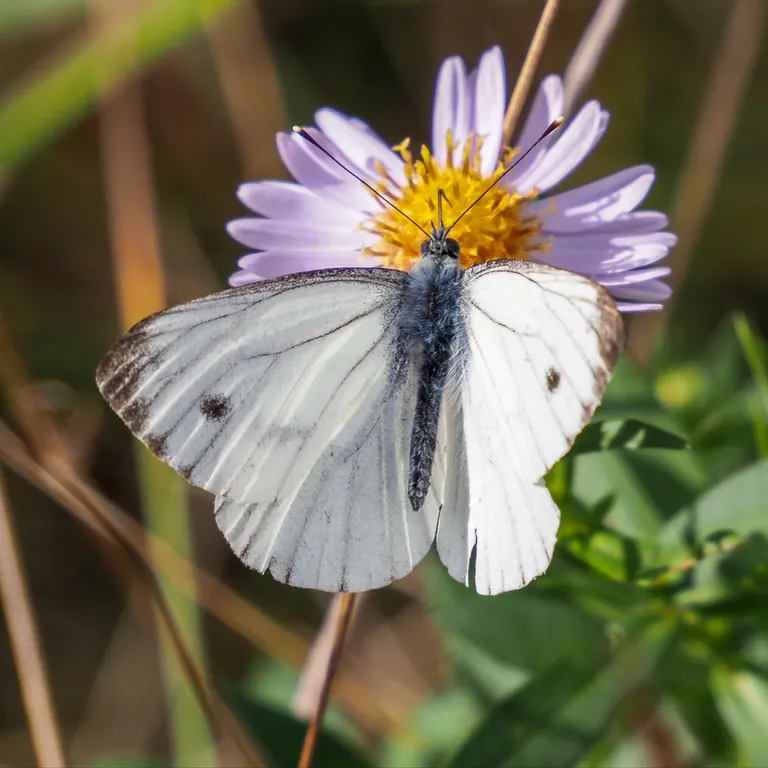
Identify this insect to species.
Pieris napi
